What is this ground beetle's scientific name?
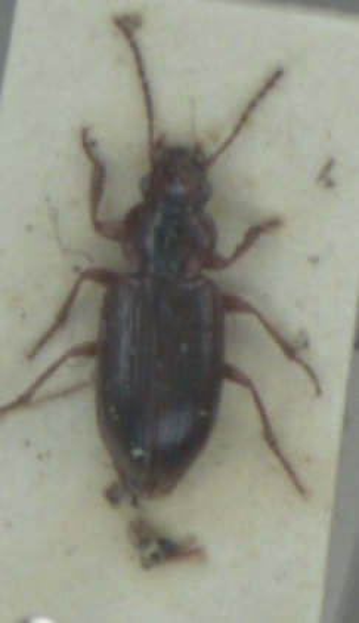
Dicheirotrichus gustavii
